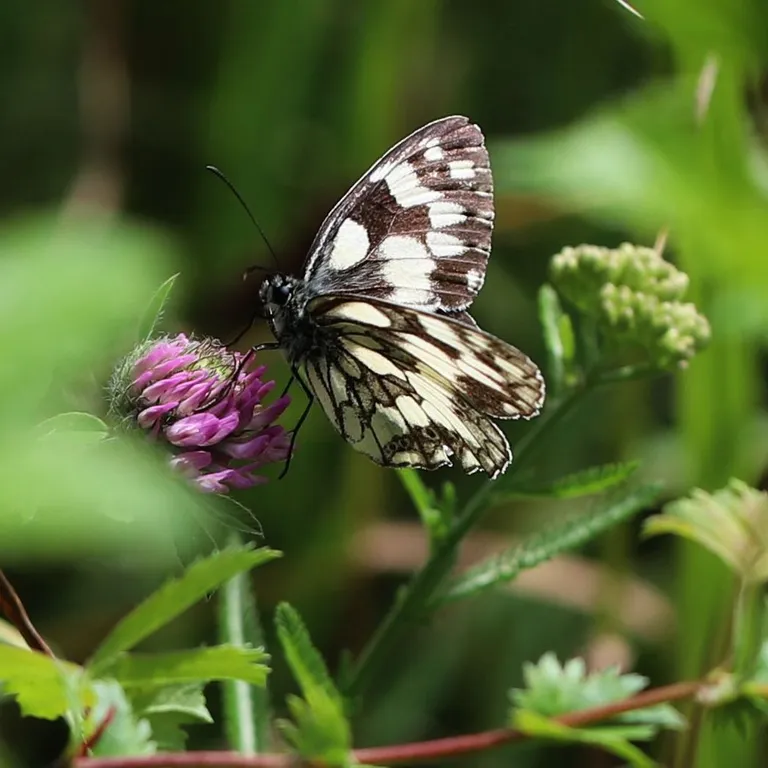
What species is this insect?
Melanargia galathea
